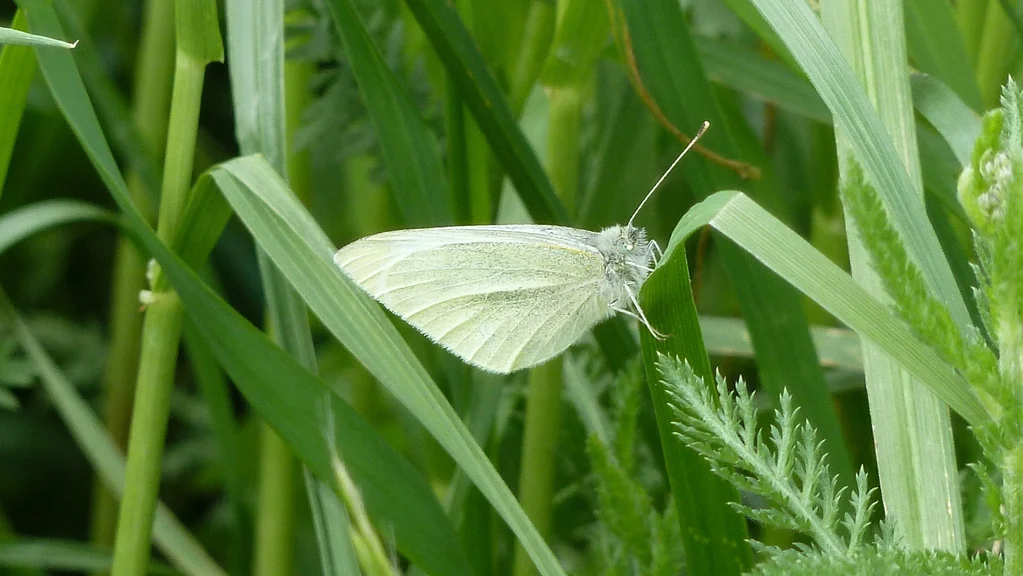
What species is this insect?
Pieris rapae
